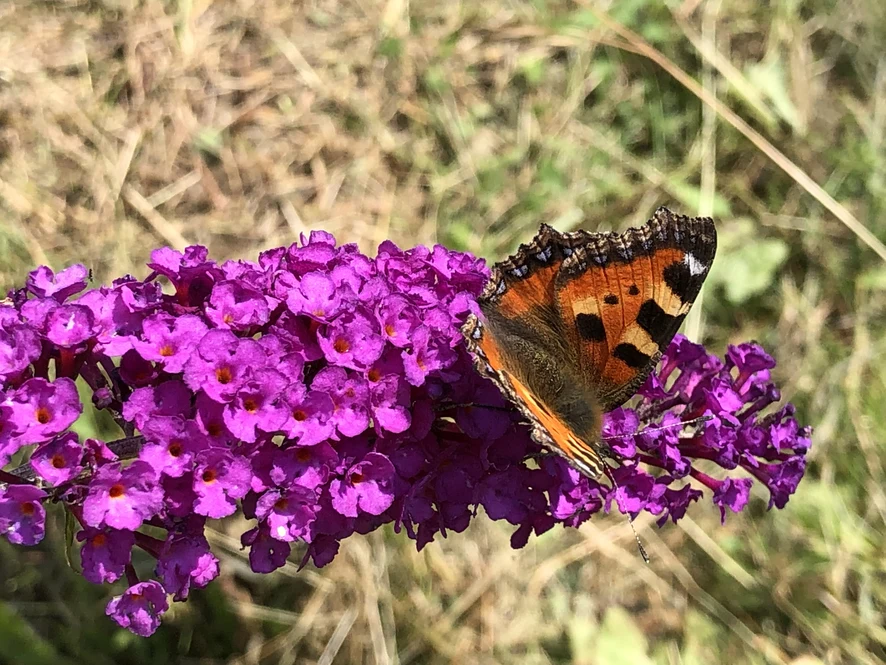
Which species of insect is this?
Aglais urticae
